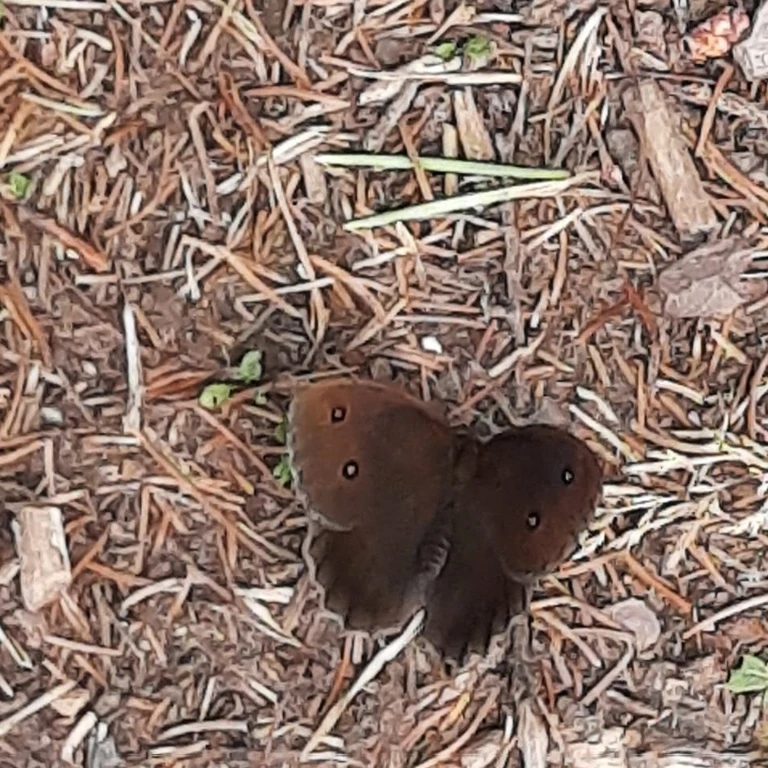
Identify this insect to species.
Minois dryas
